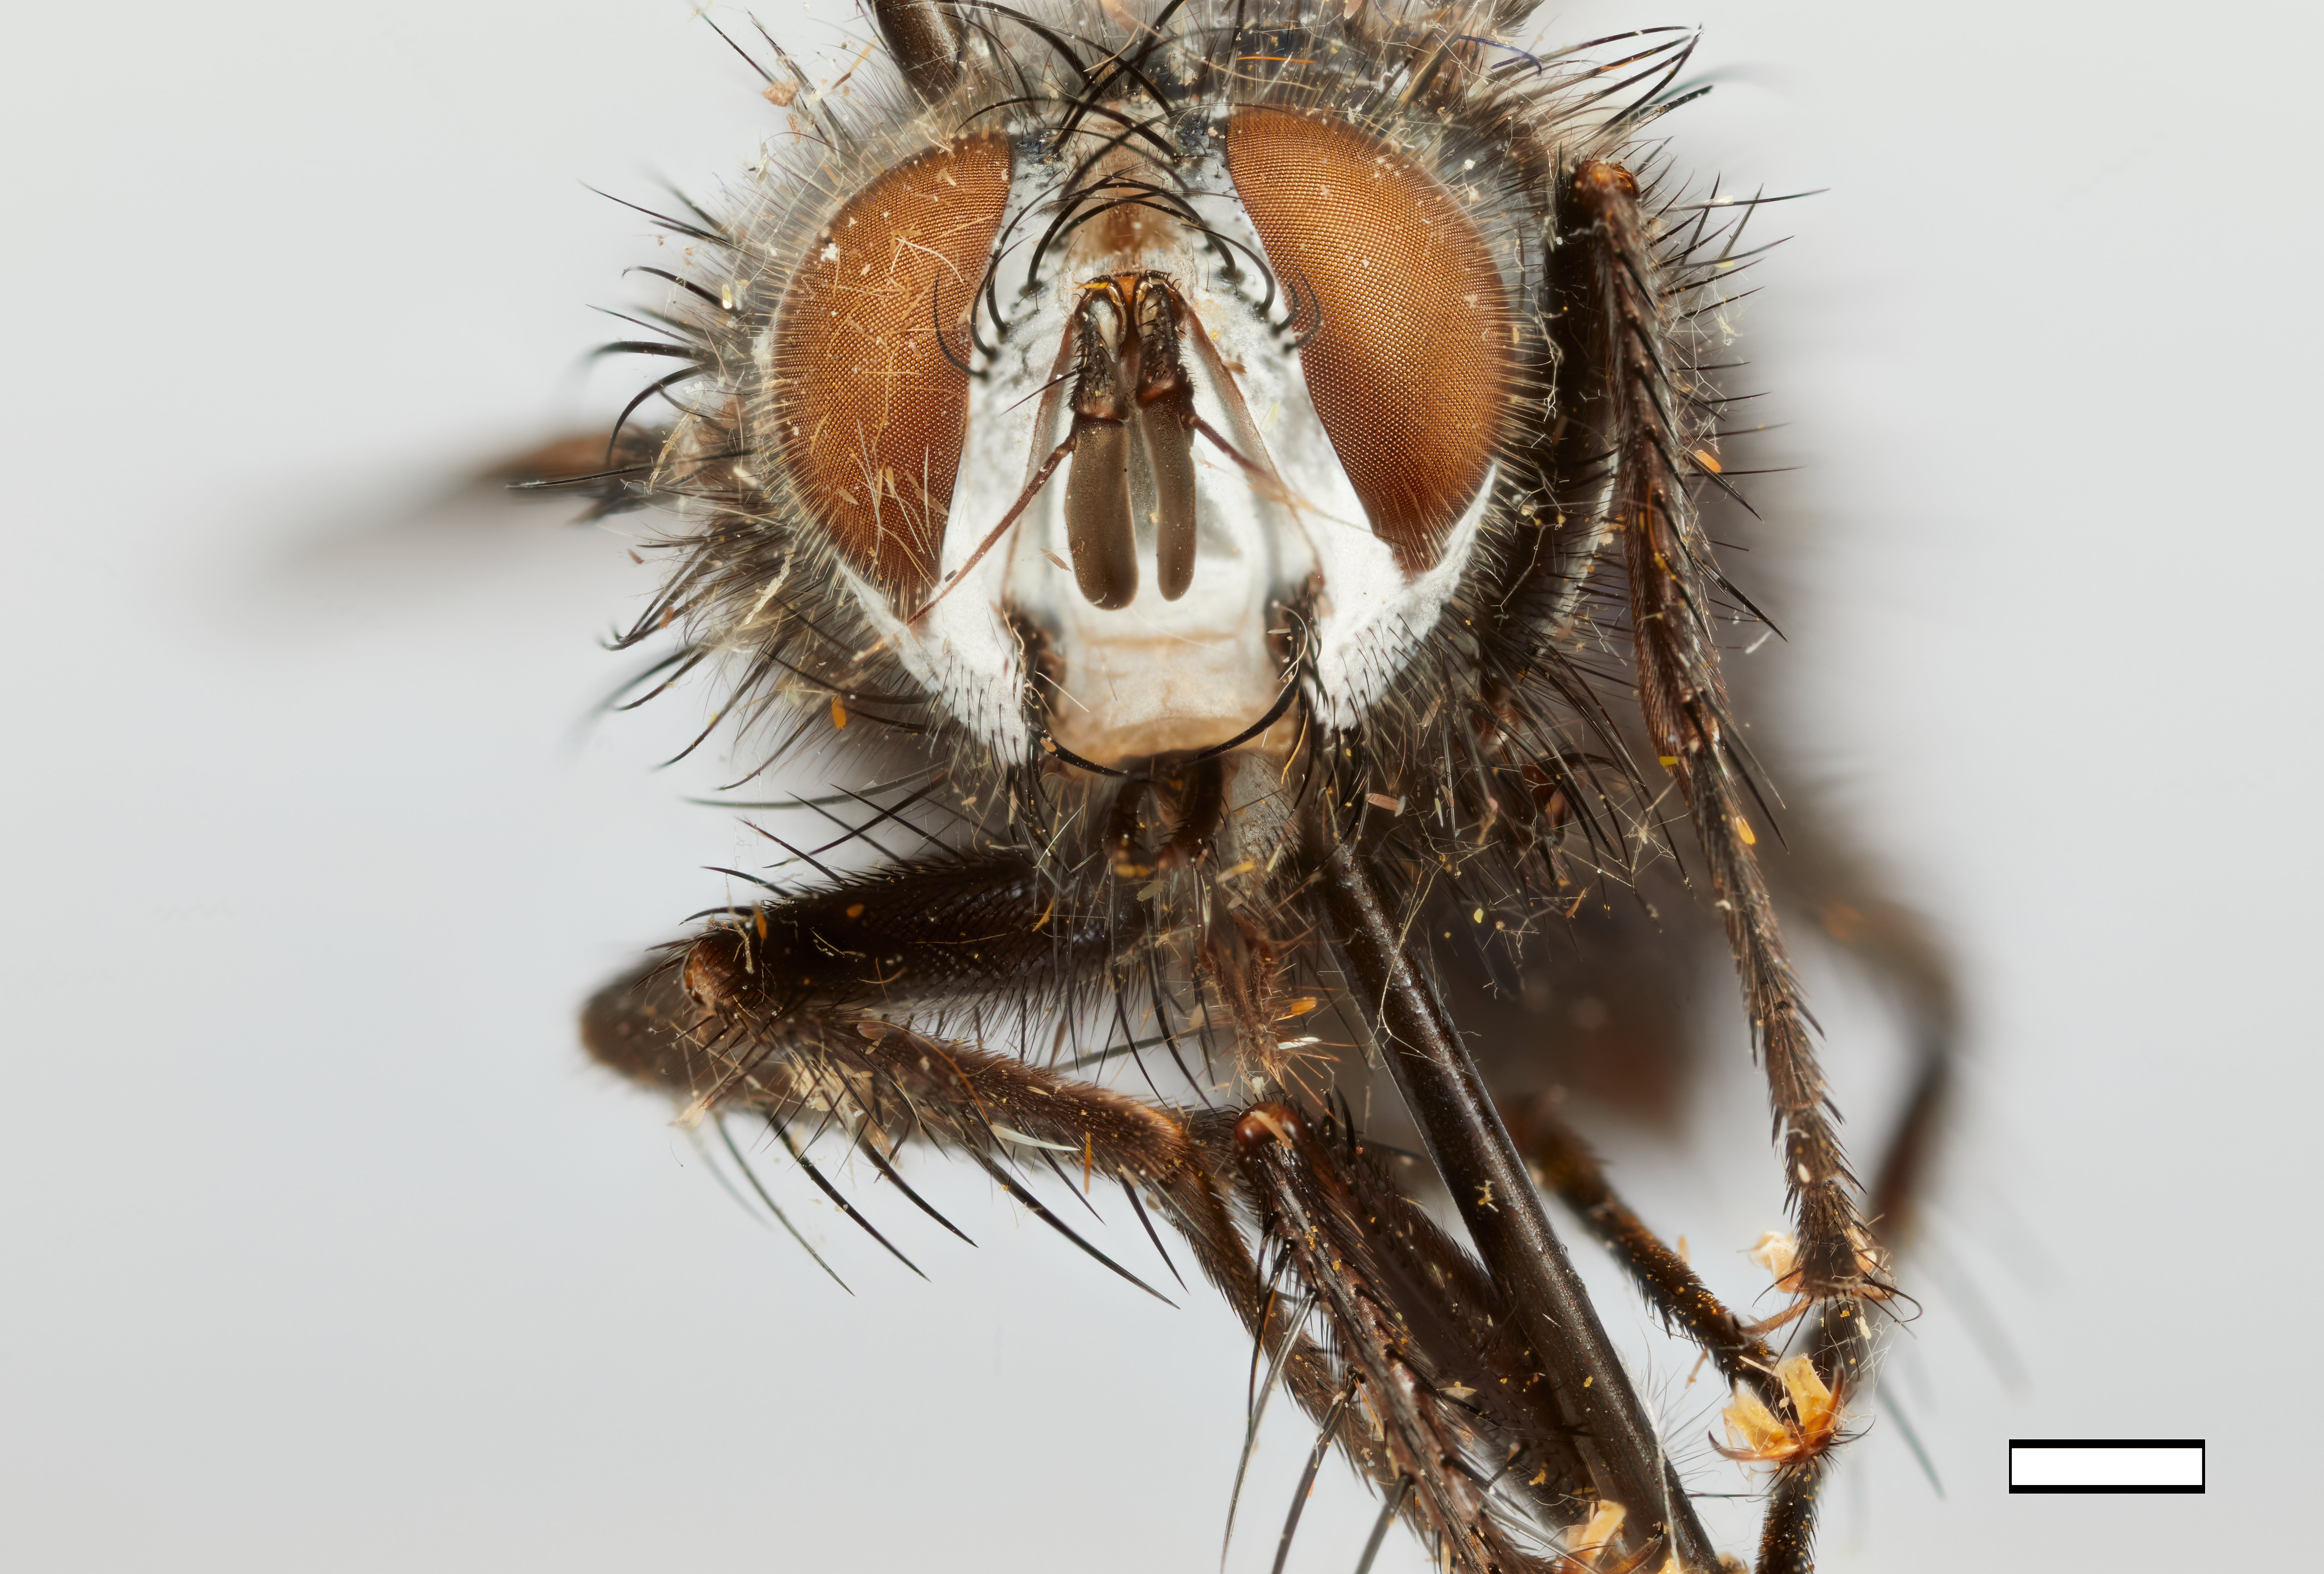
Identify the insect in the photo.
Scologaster fuscipennis
